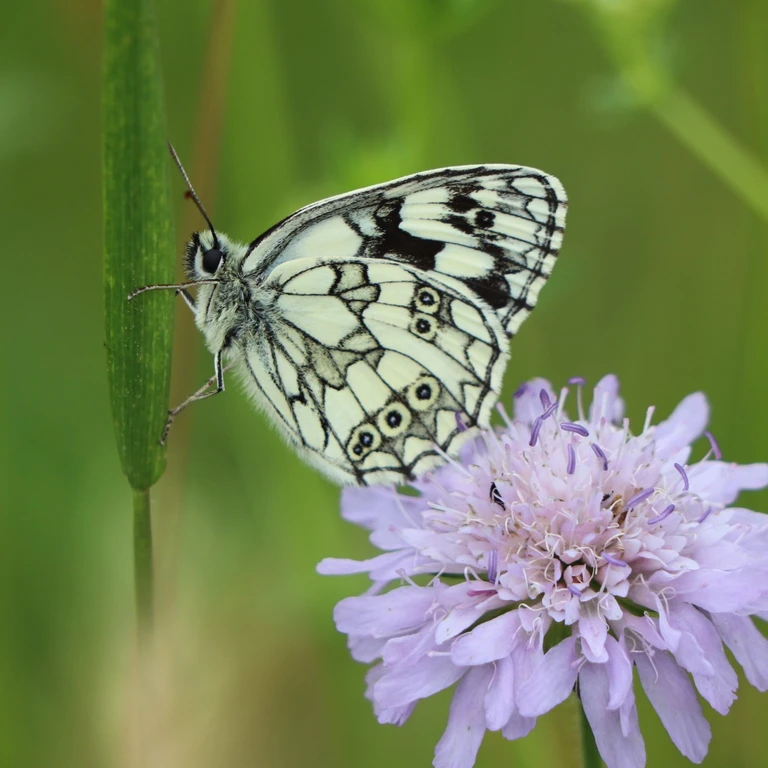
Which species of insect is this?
Melanargia galathea
